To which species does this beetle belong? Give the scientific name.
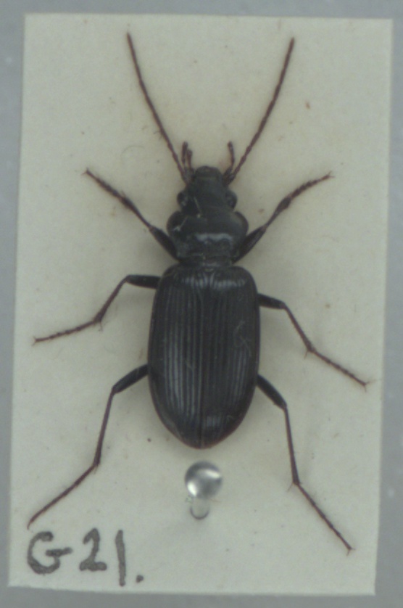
Nebria salina
